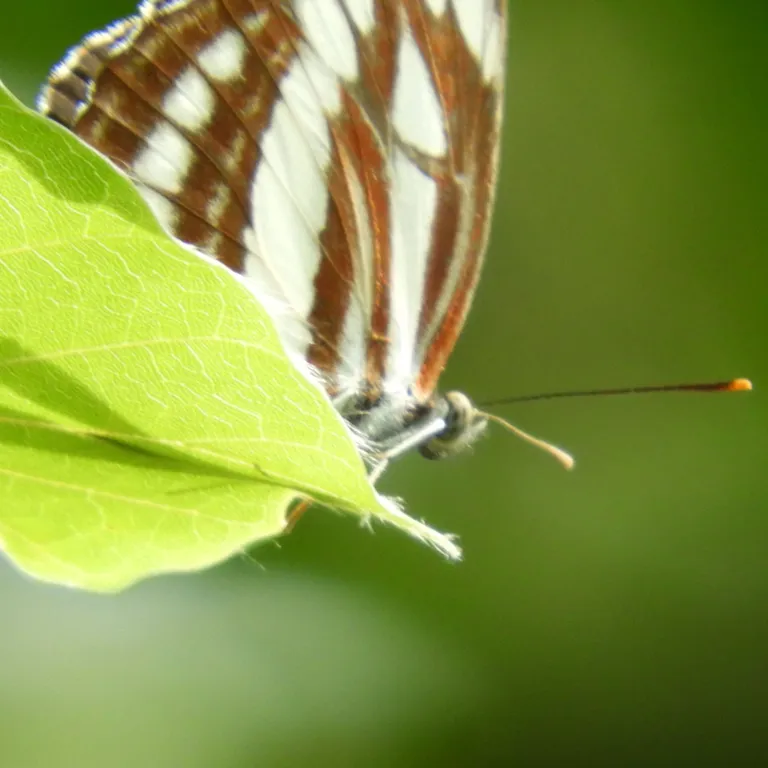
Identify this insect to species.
Neptis sappho
